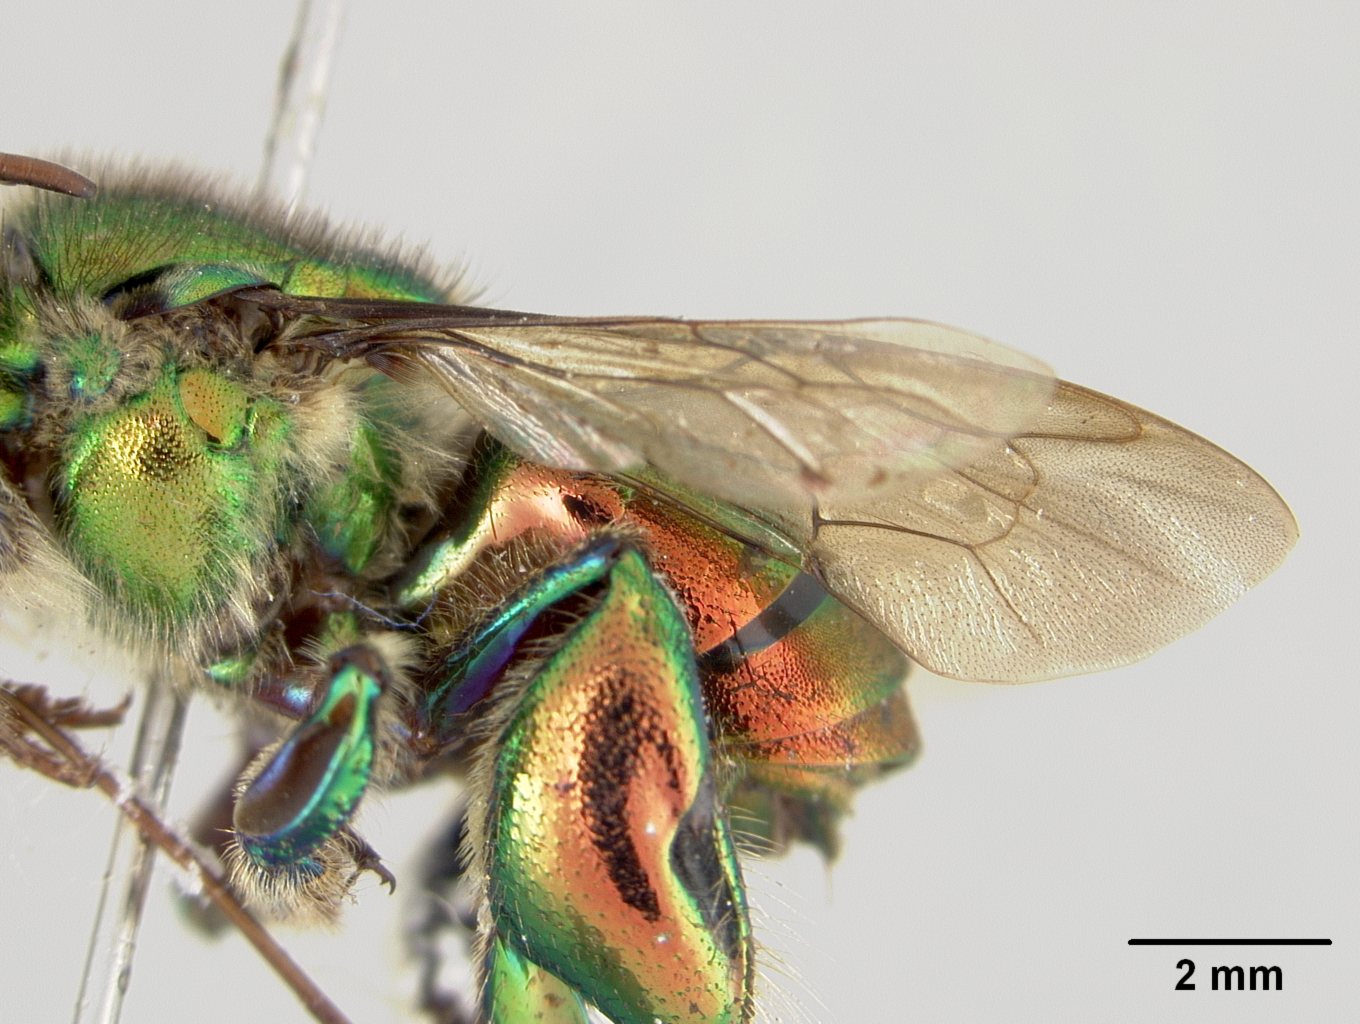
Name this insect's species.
Euglossa flammea
